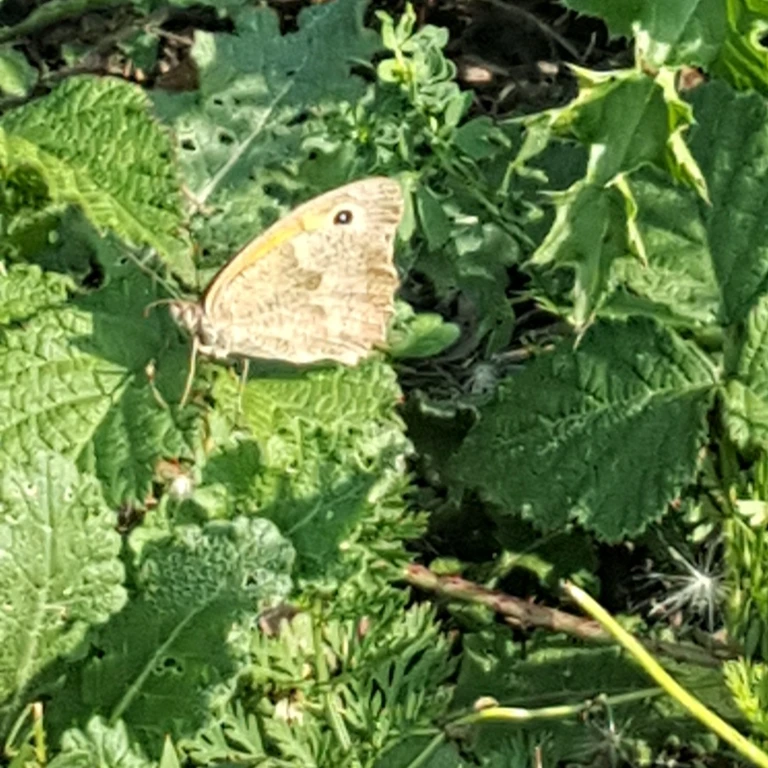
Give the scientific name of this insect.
Maniola jurtina
